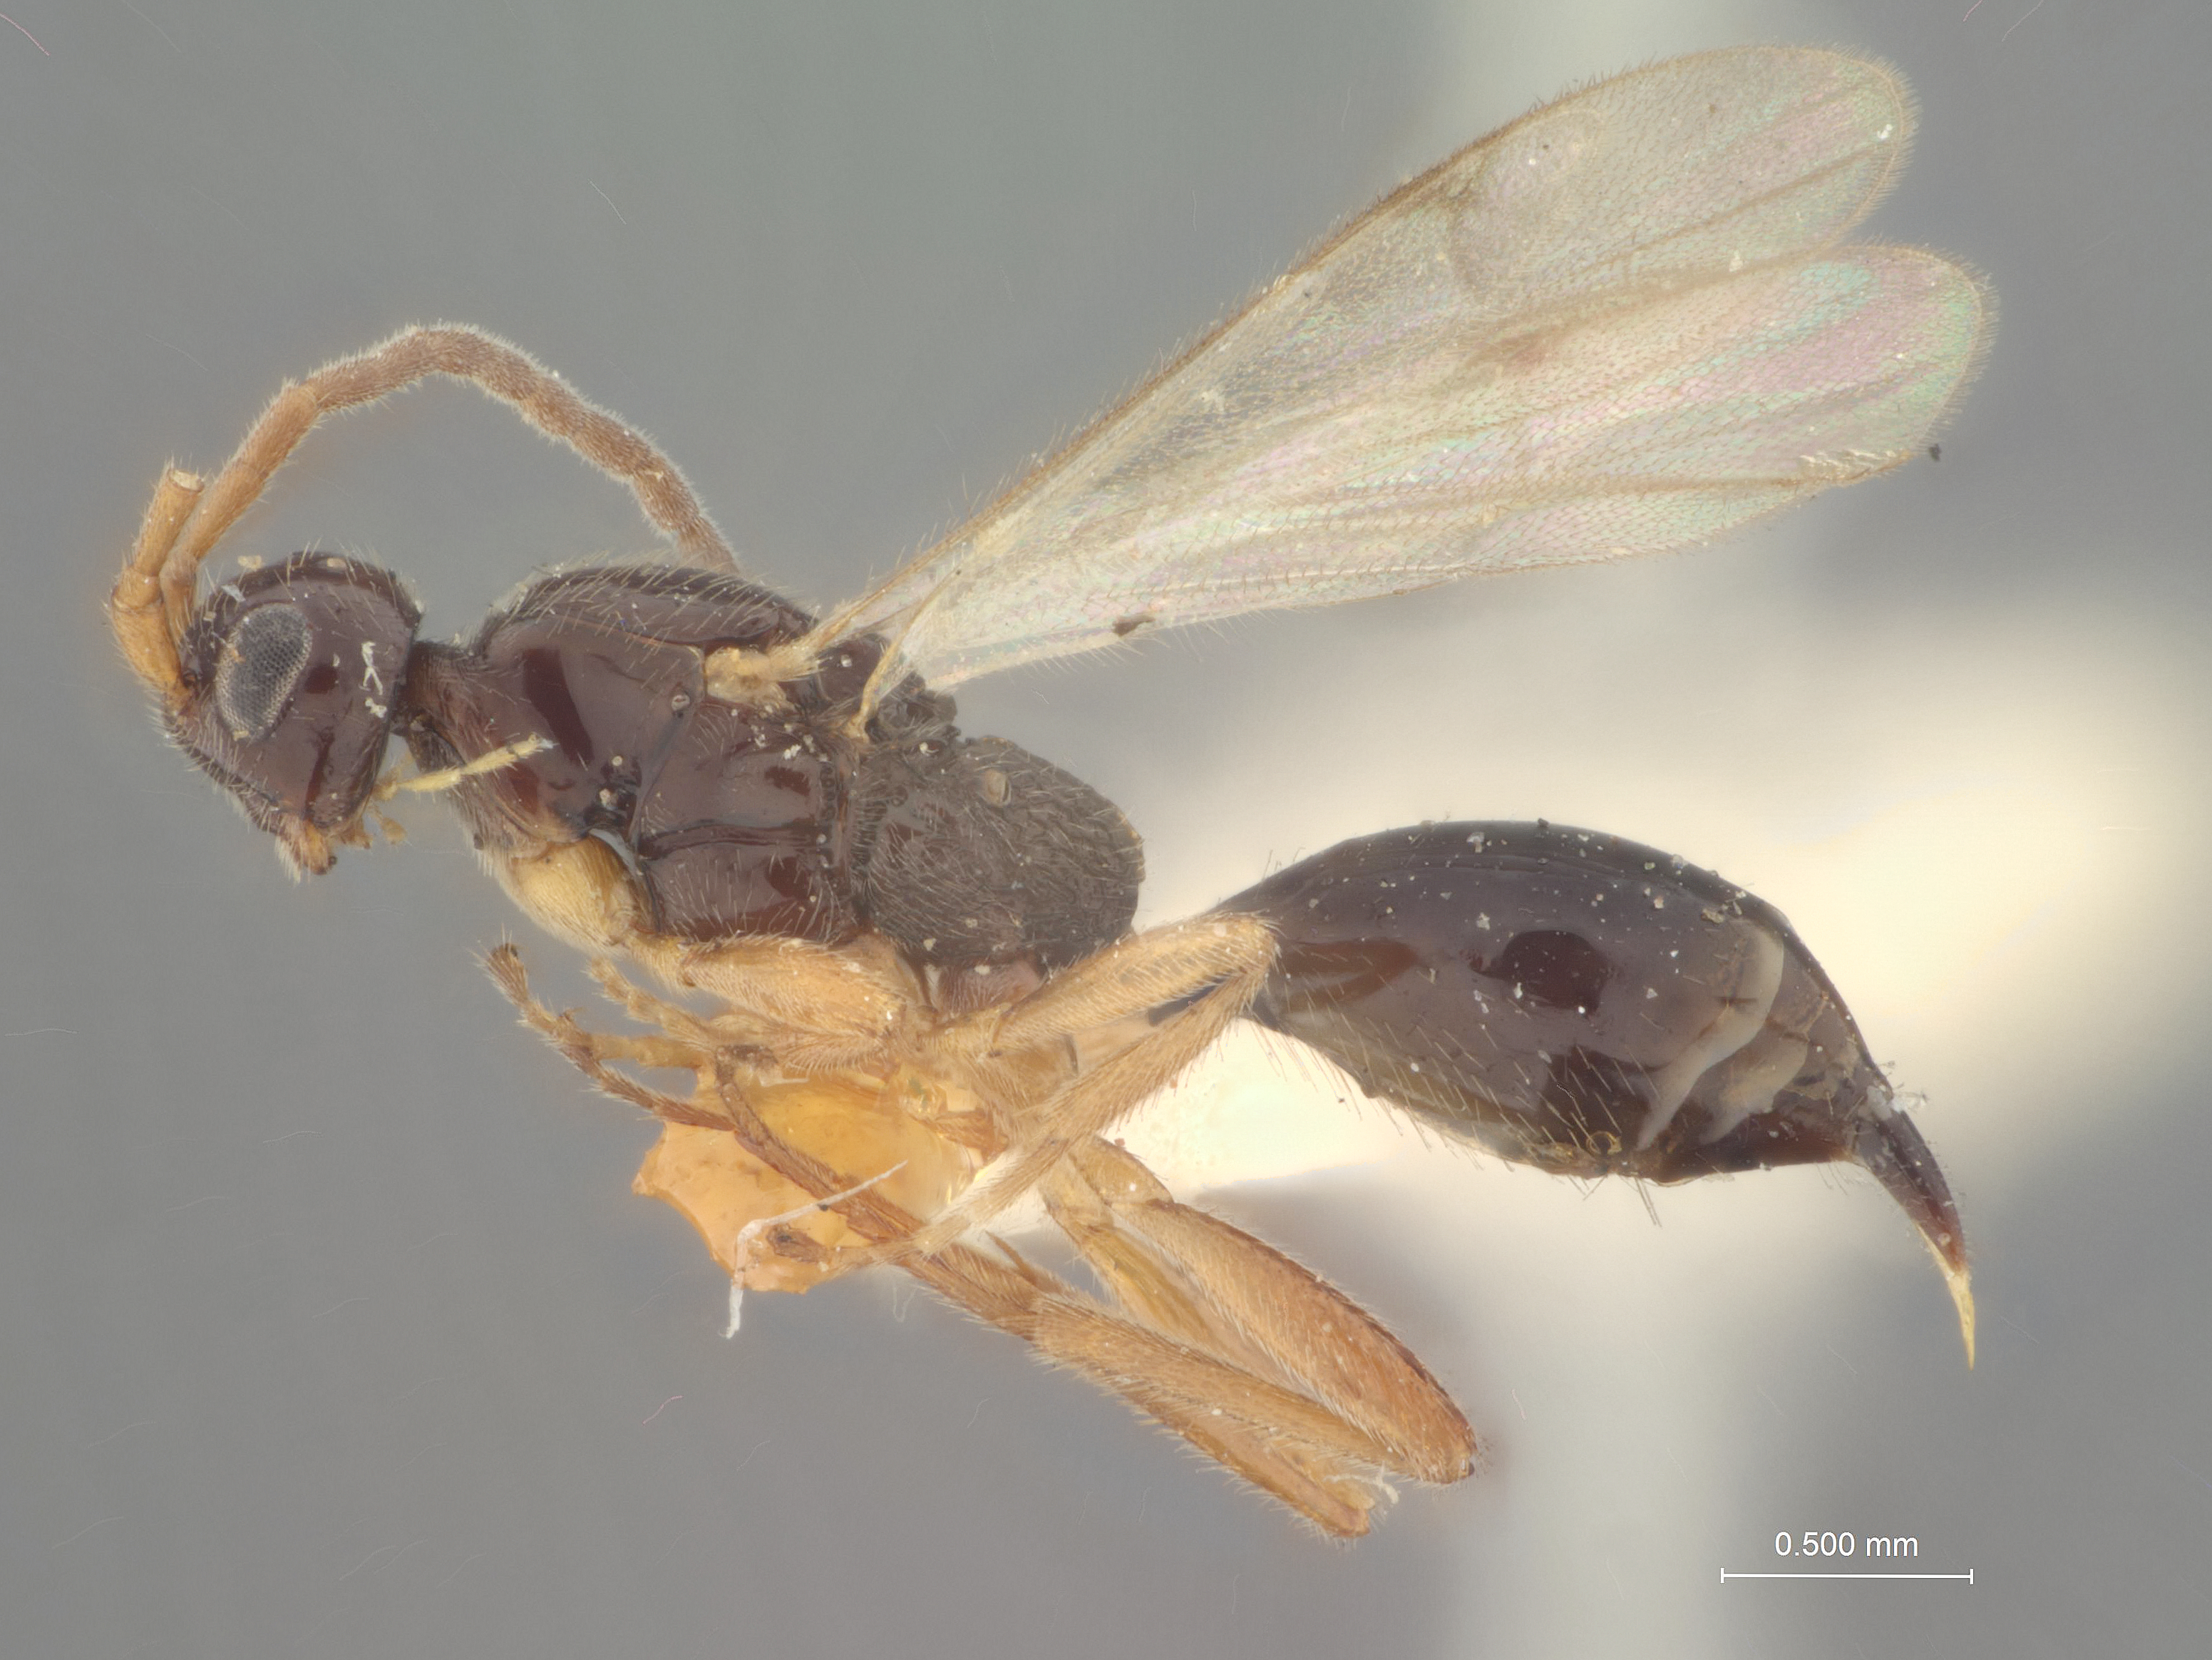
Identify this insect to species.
Proctotrypes simulans
